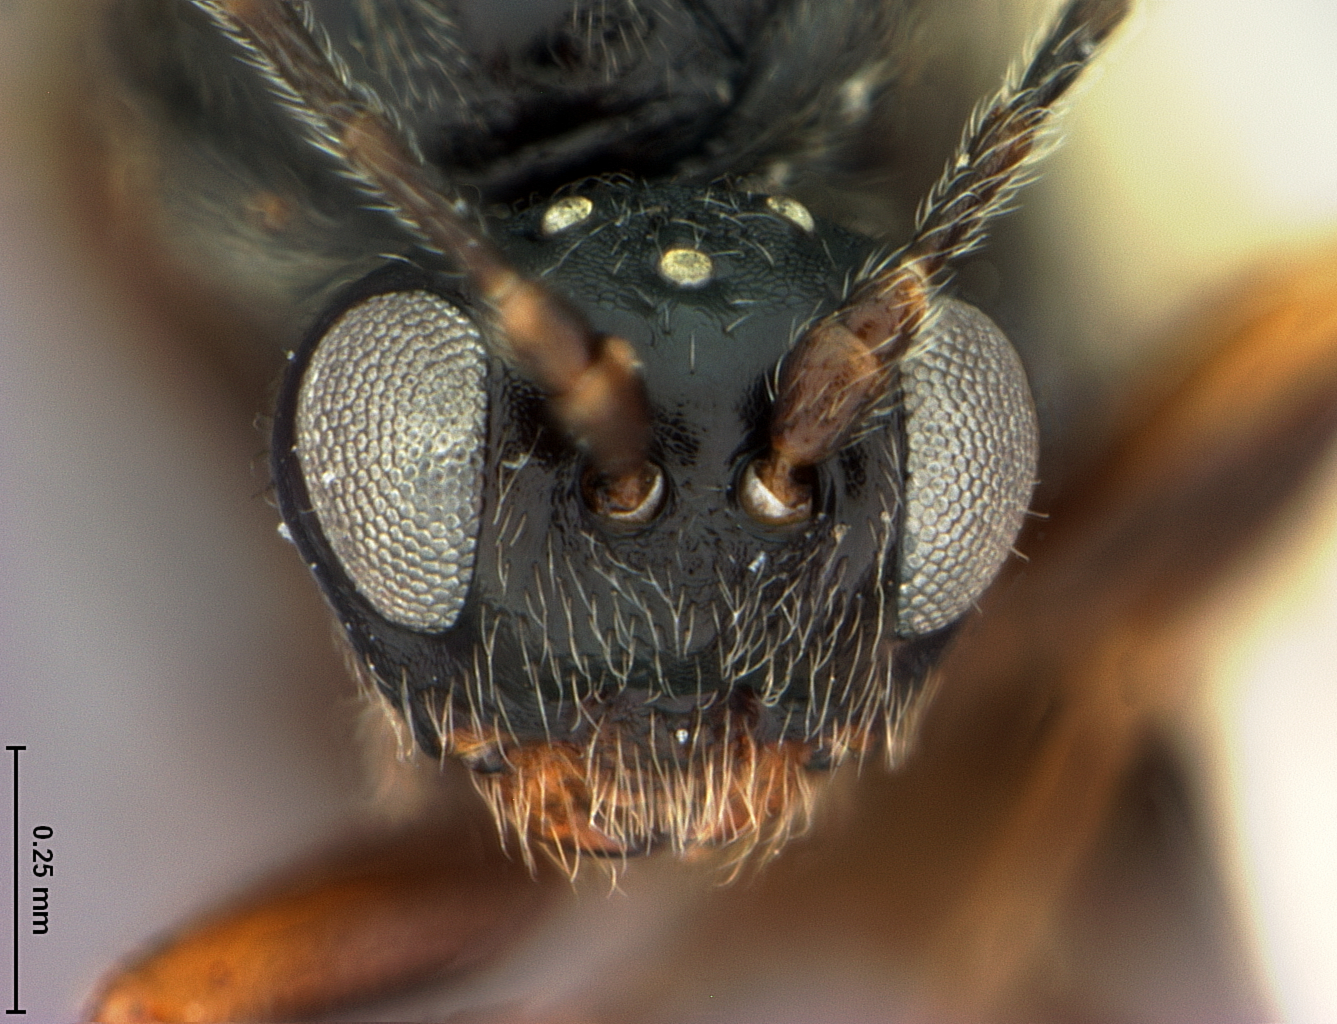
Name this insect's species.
Liodora apiarium
